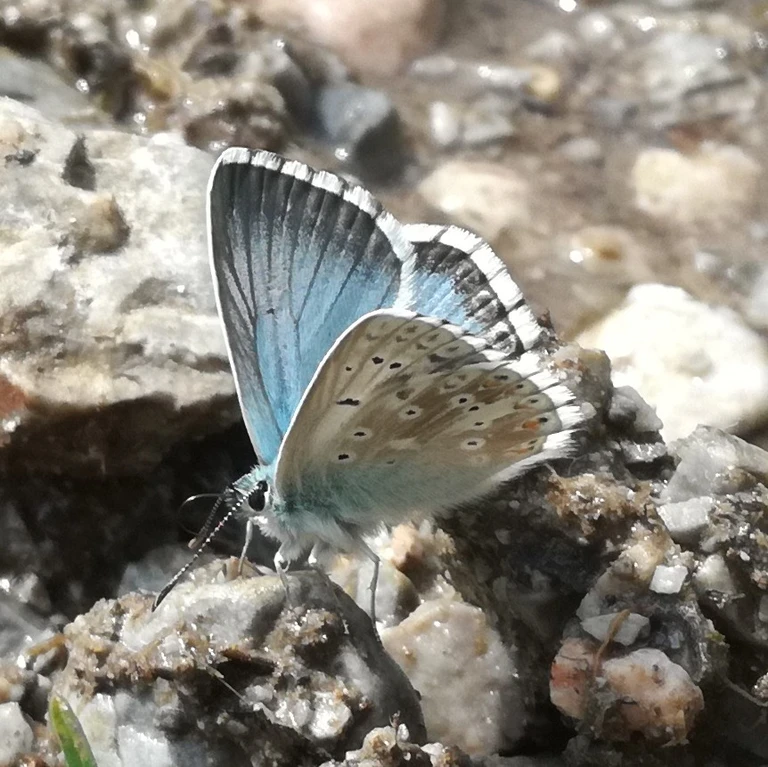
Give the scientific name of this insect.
Lysandra coridon
